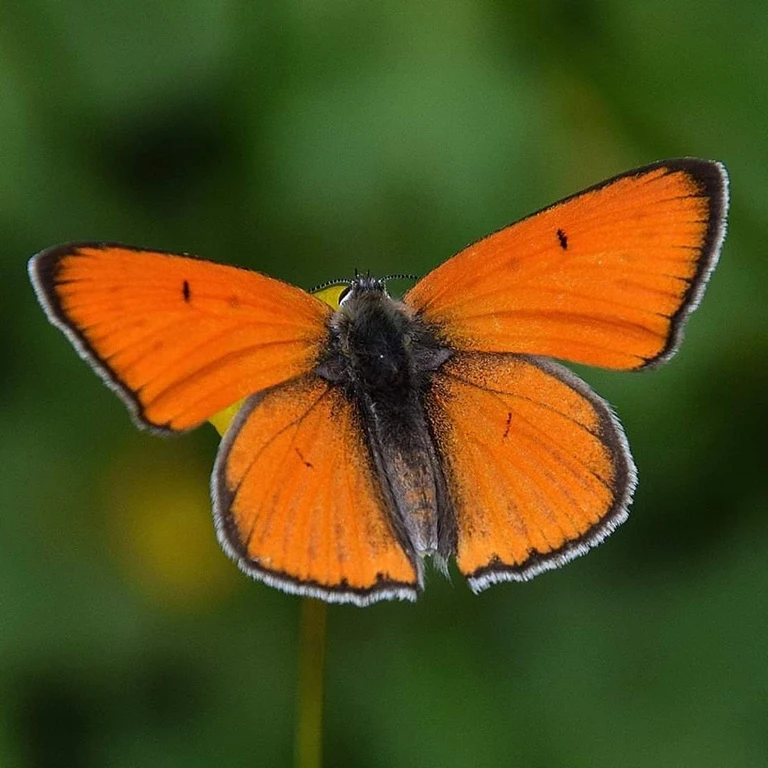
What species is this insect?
Lycaena dispar
